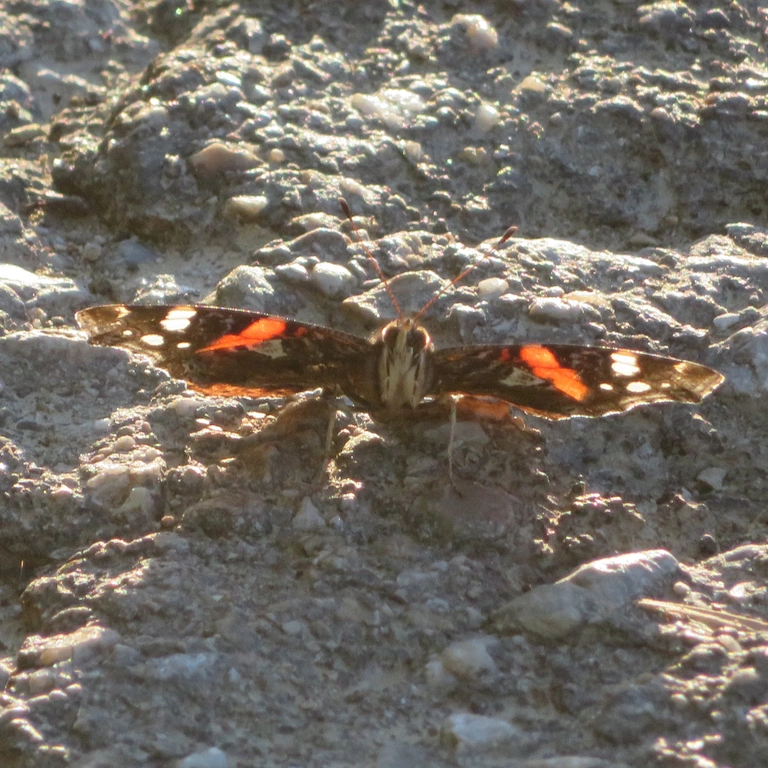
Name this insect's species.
Vanessa atalanta
